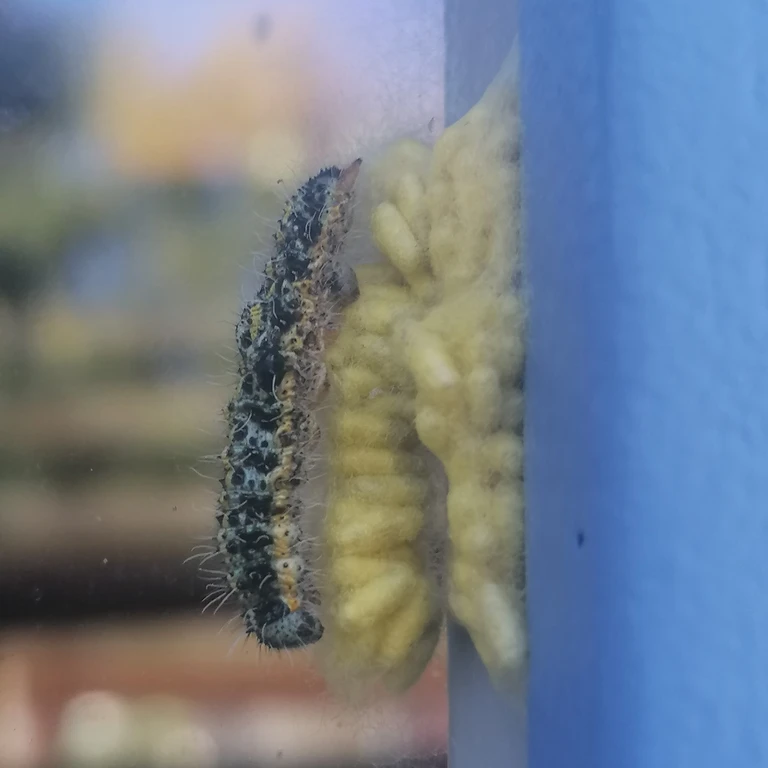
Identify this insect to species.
Pieris brassicae
